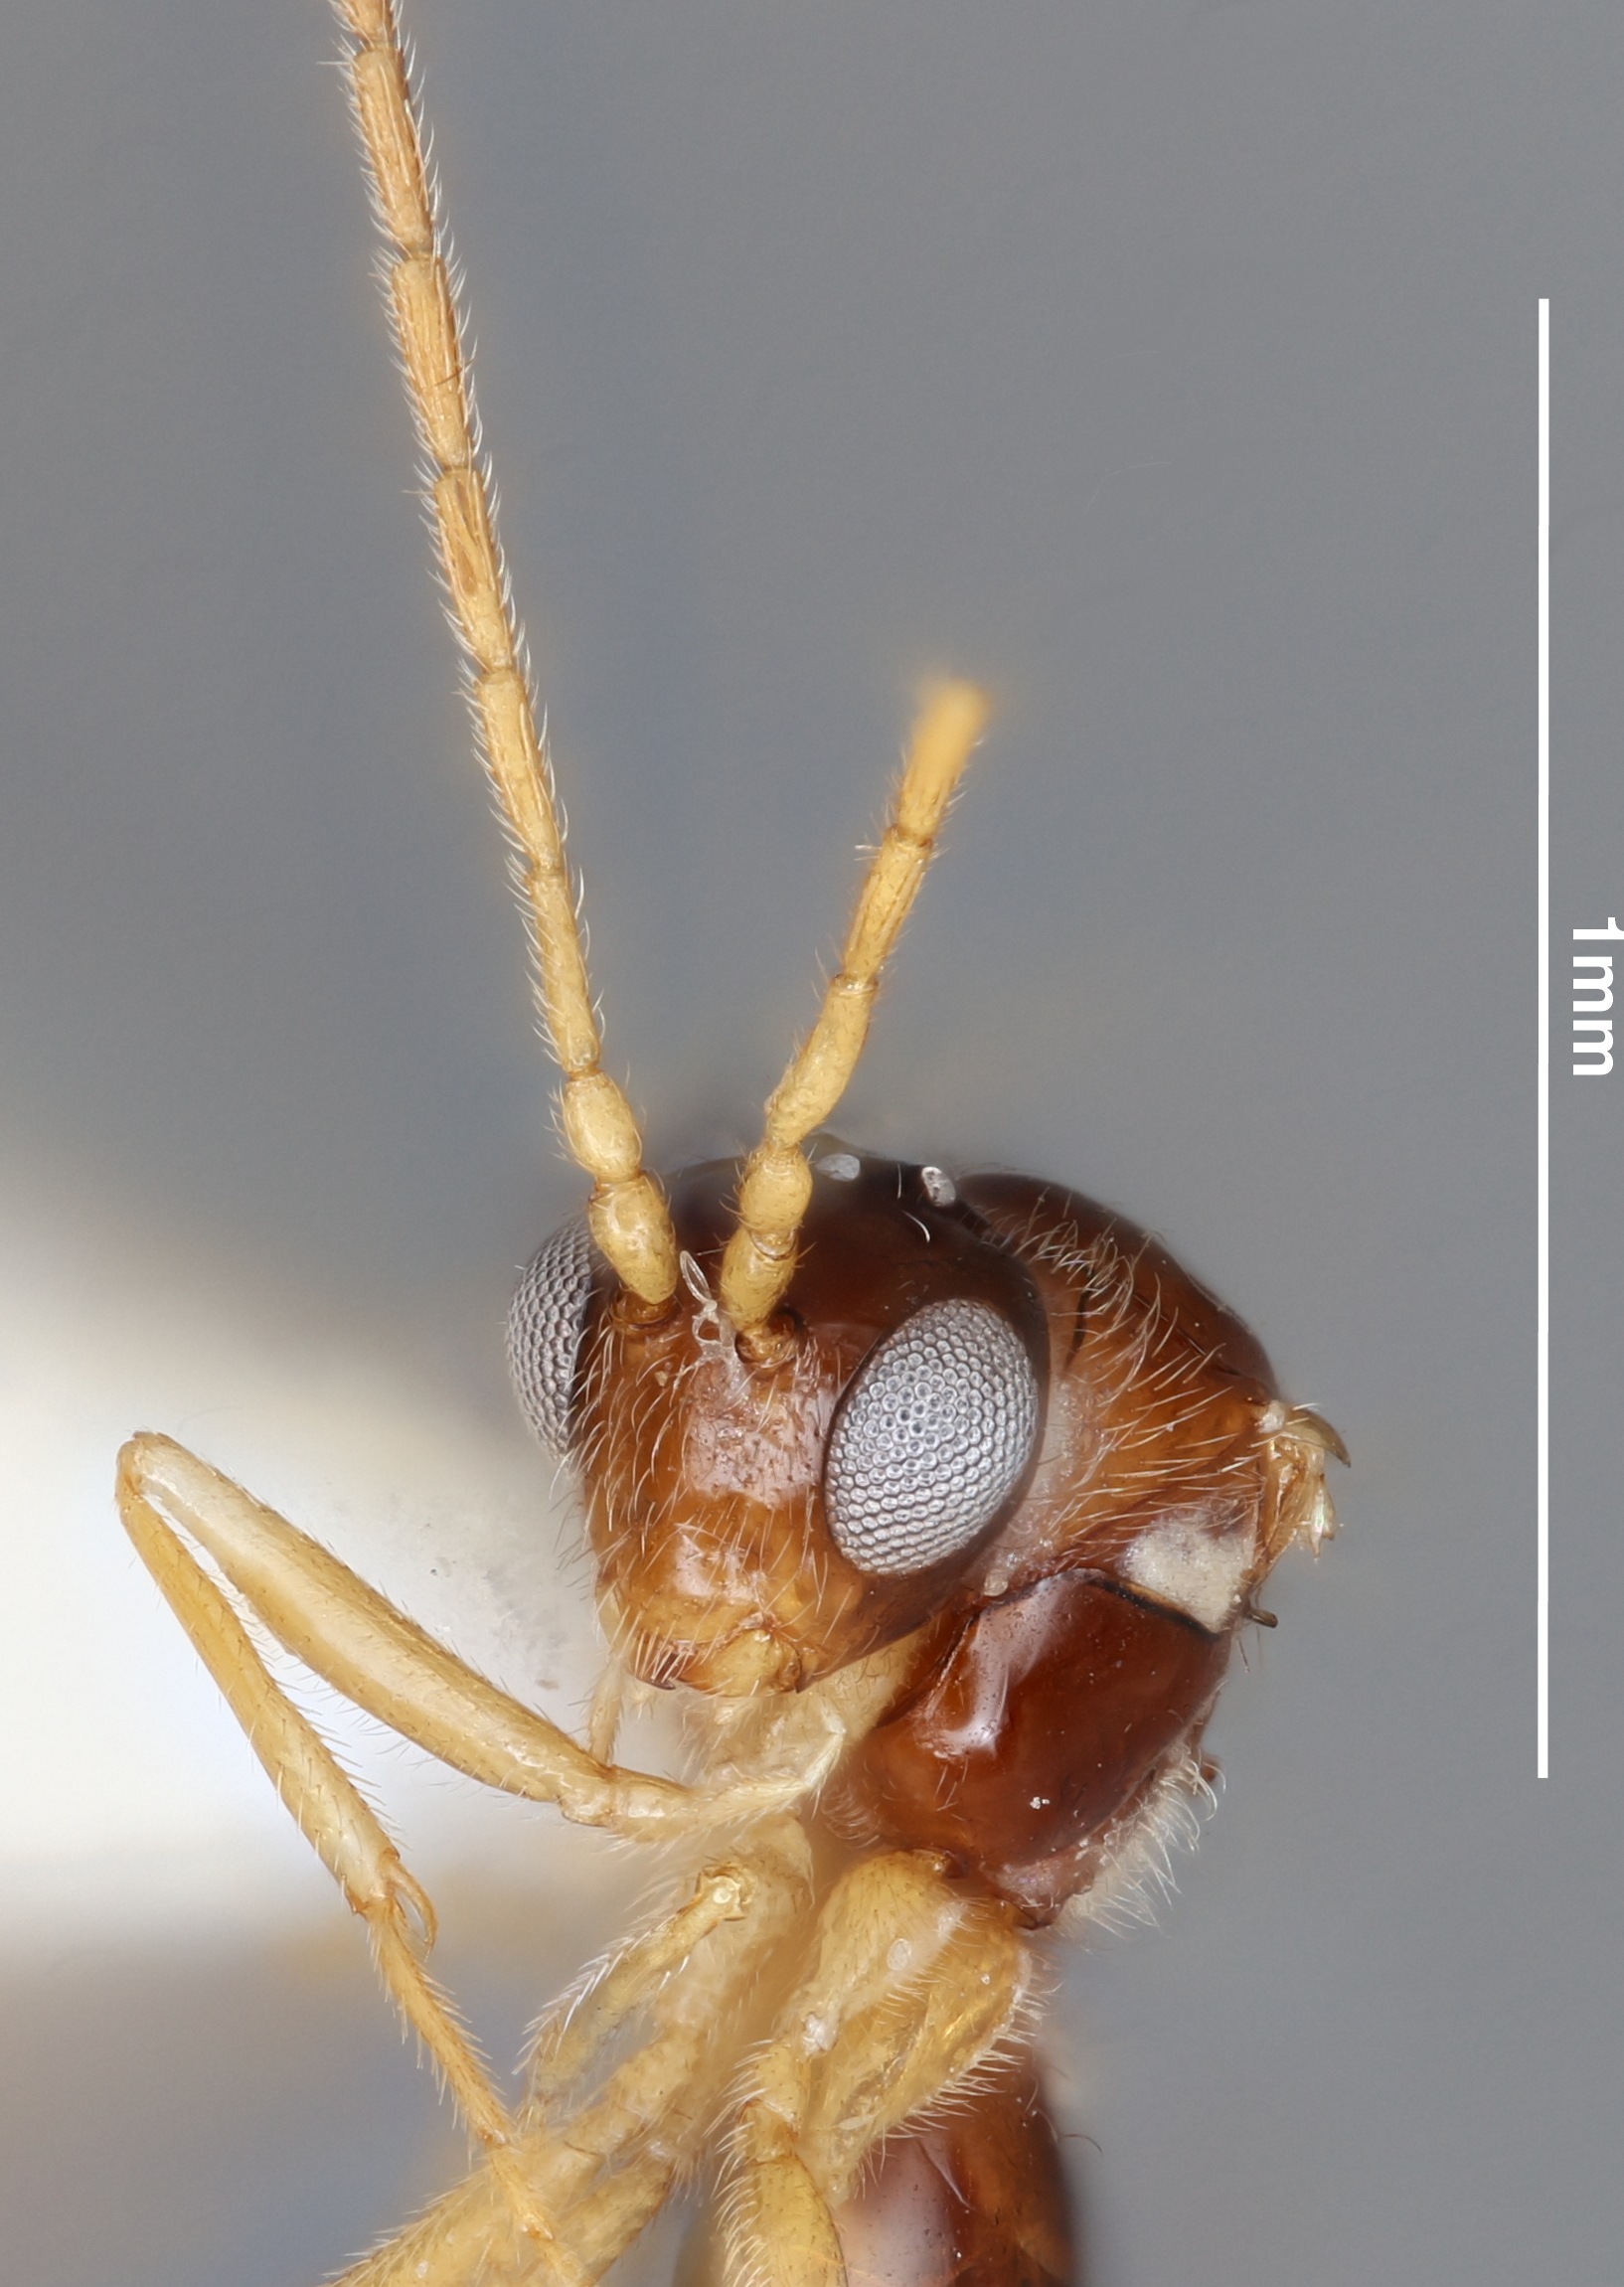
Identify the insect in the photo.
Alloxysta vicenti
